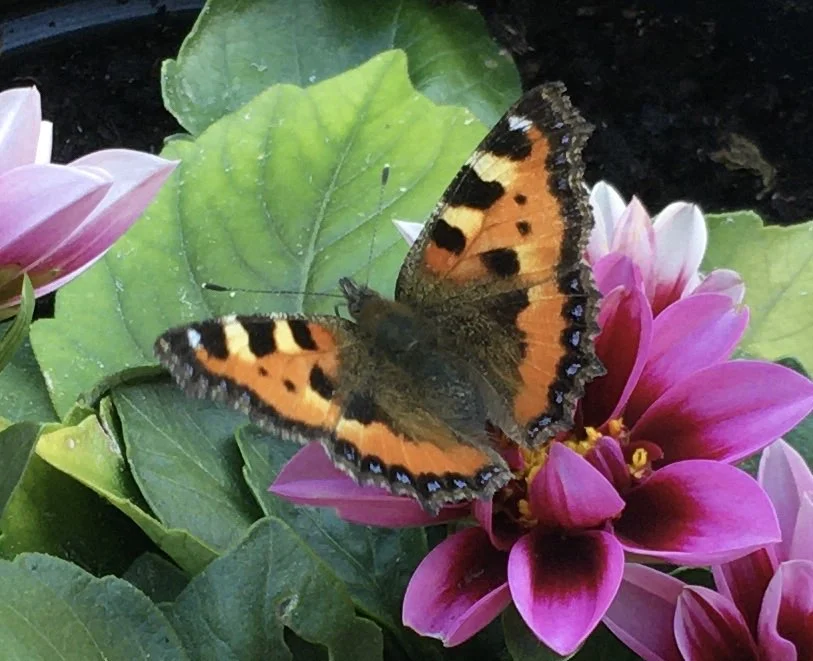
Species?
Aglais urticae
